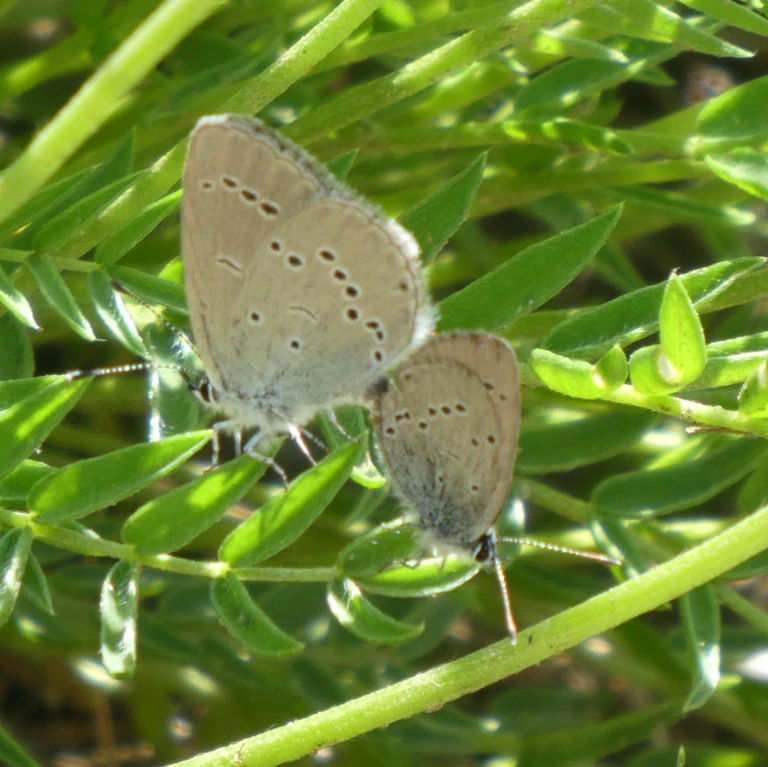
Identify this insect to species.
Cupido minimus
